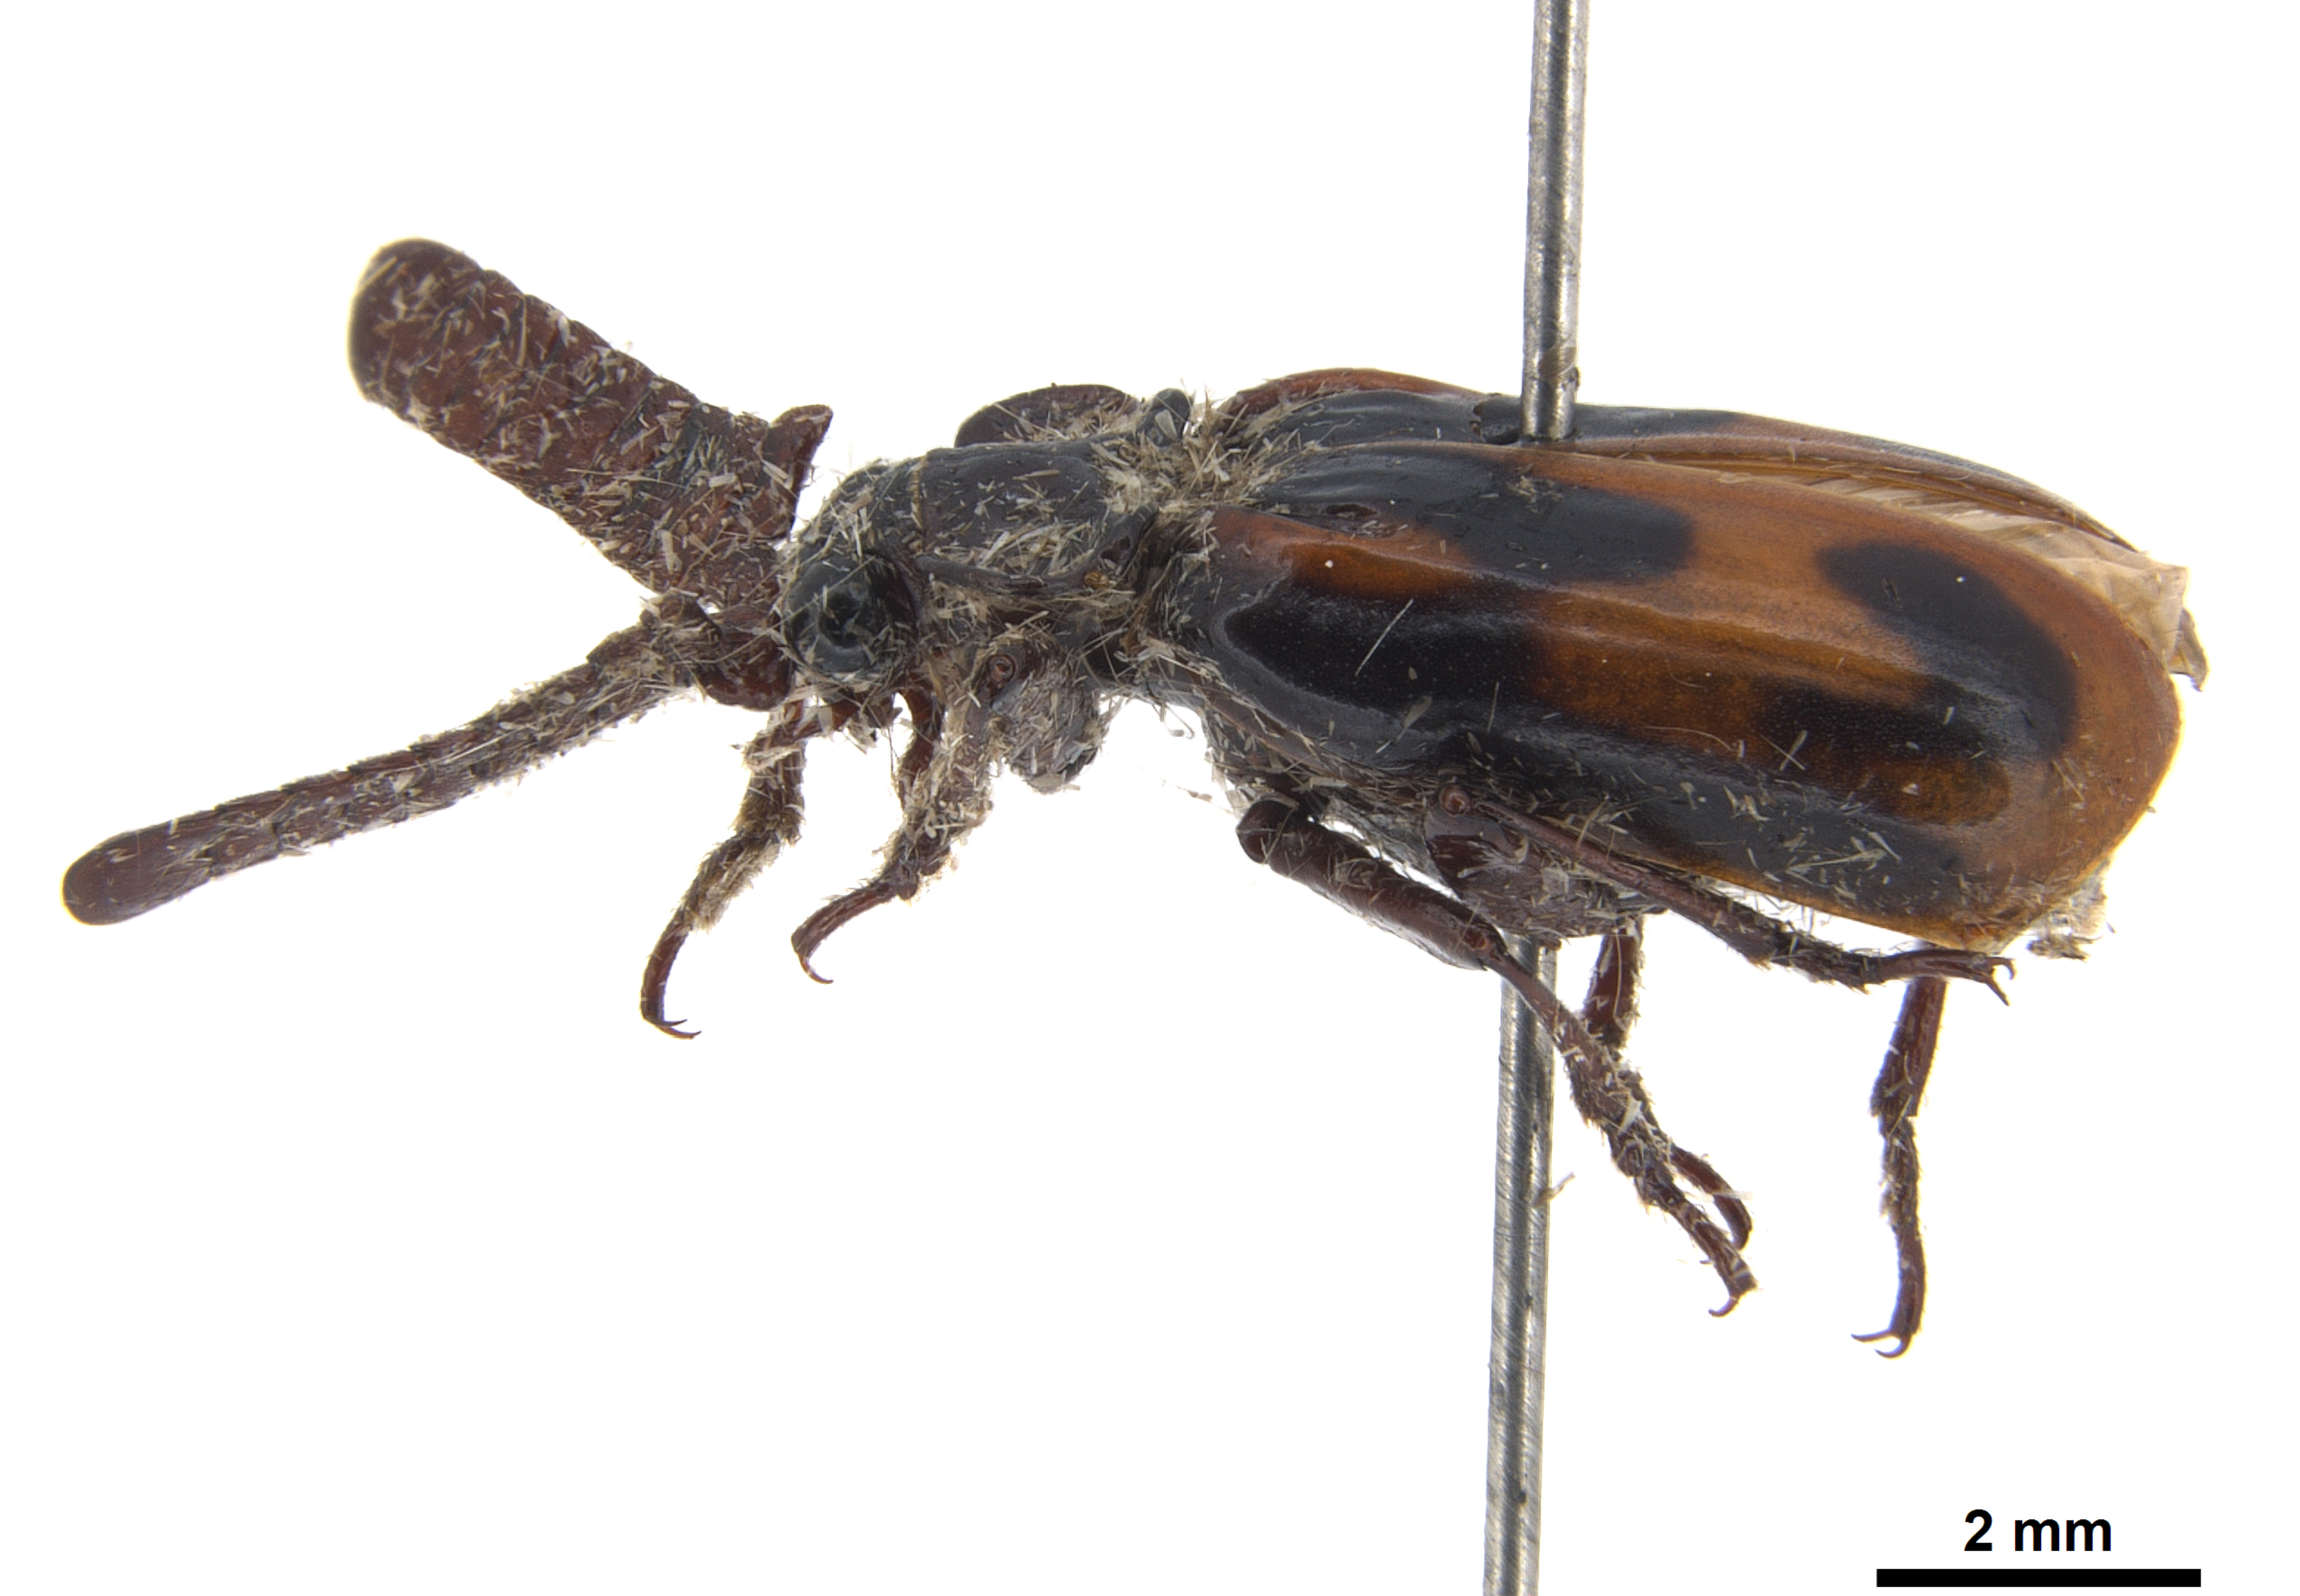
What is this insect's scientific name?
Heteropaussus taprobanensis (also Pleuropterus taprobanensis)
